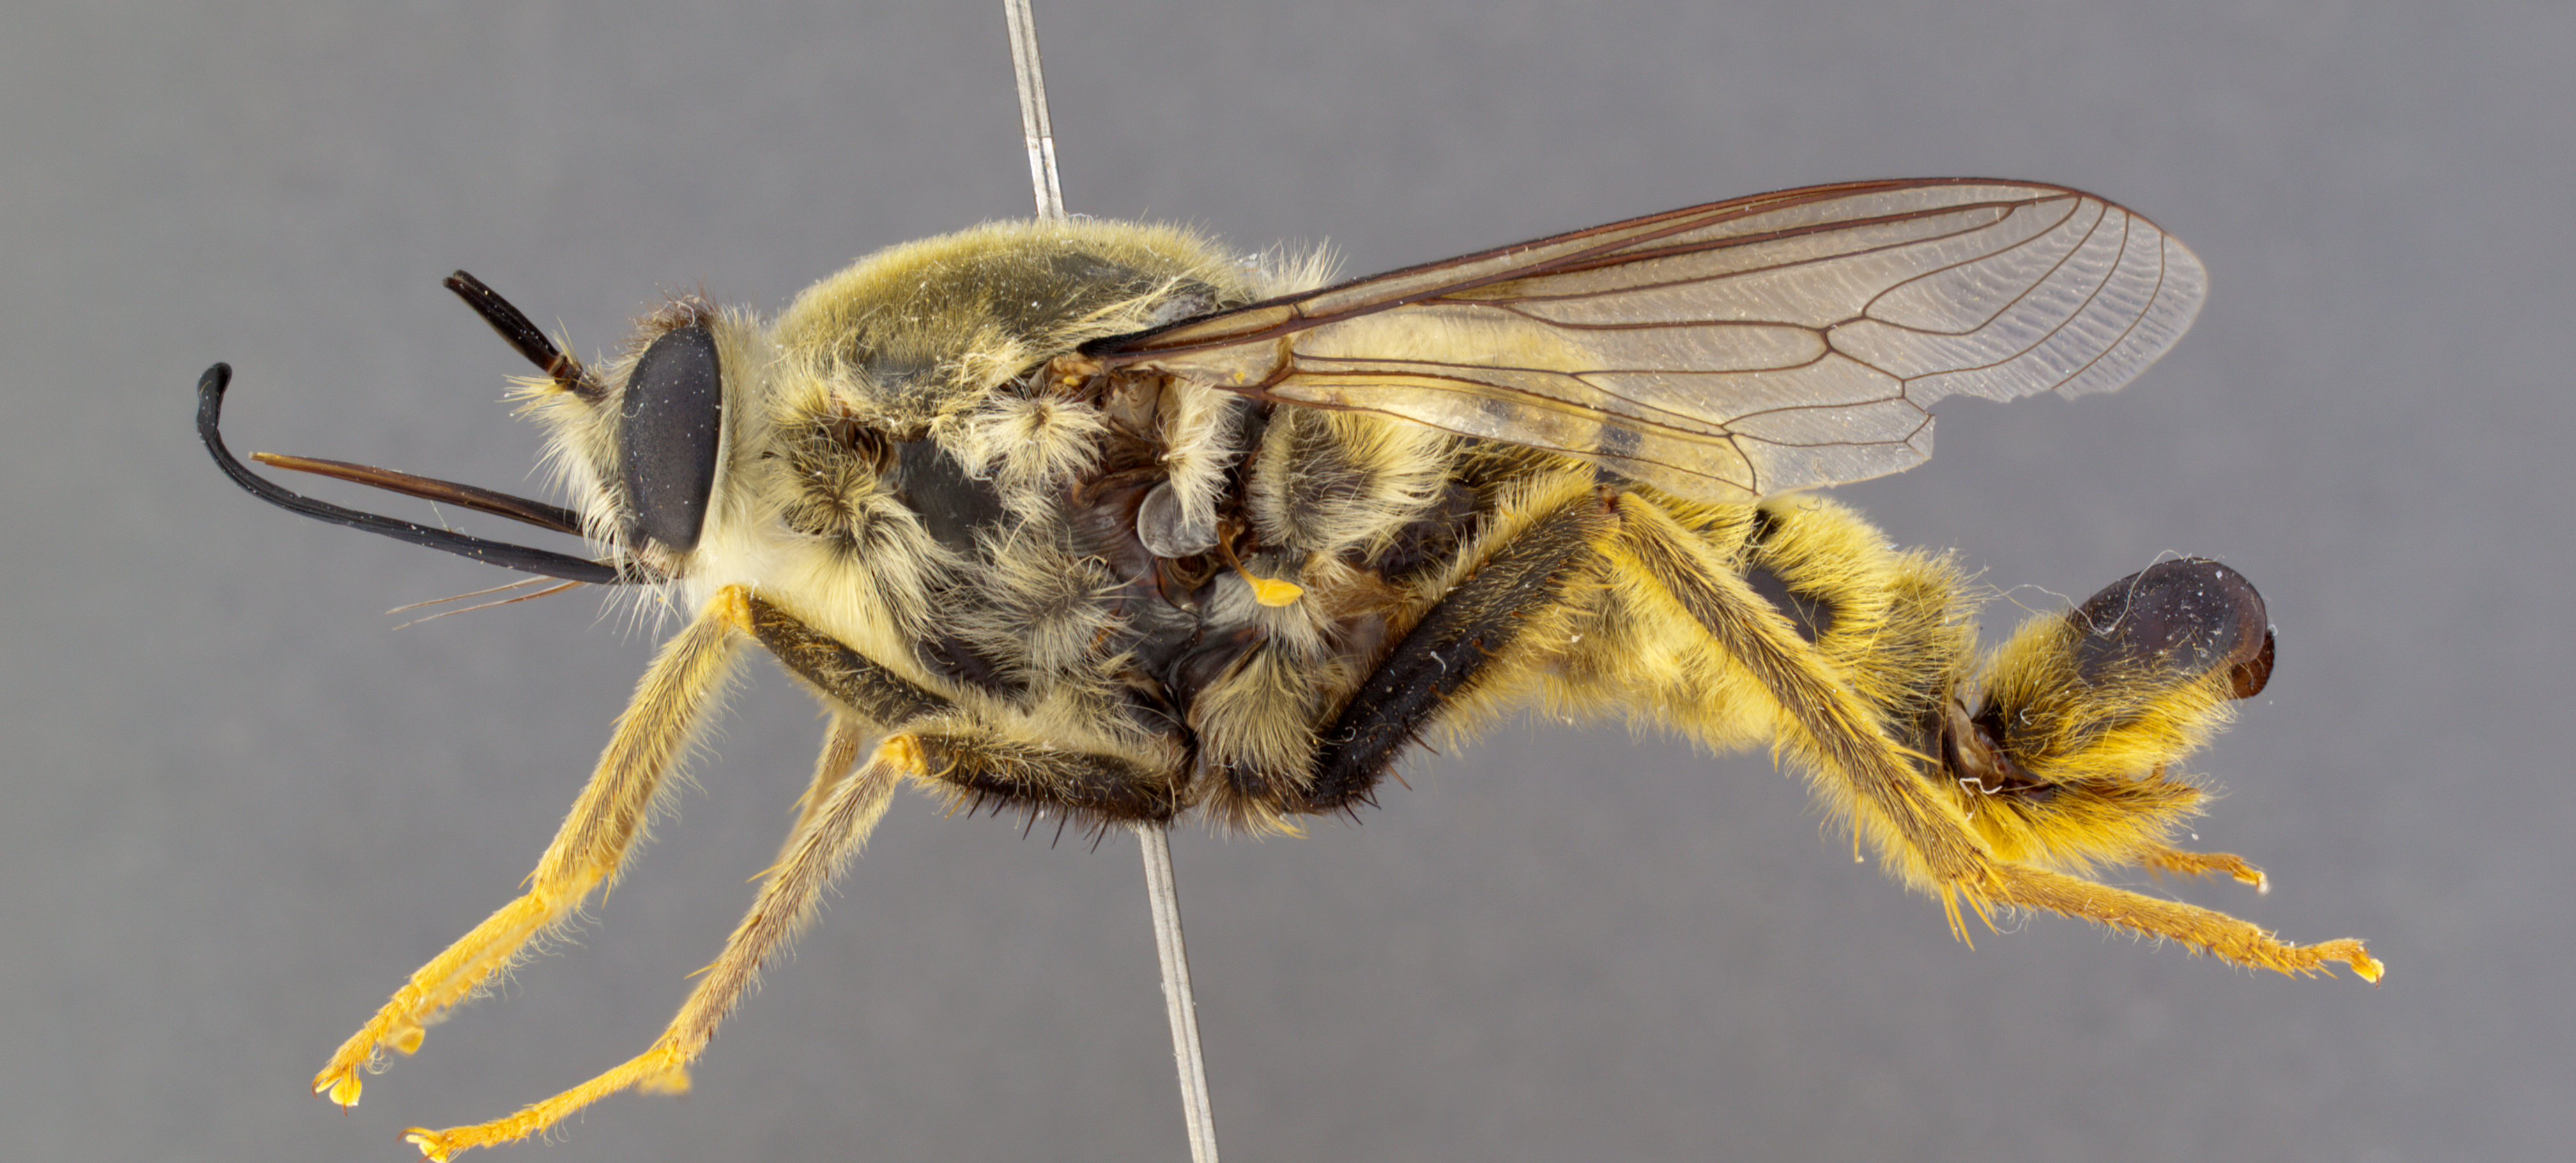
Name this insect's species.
Rhaphiomidas pachyrhynchus
